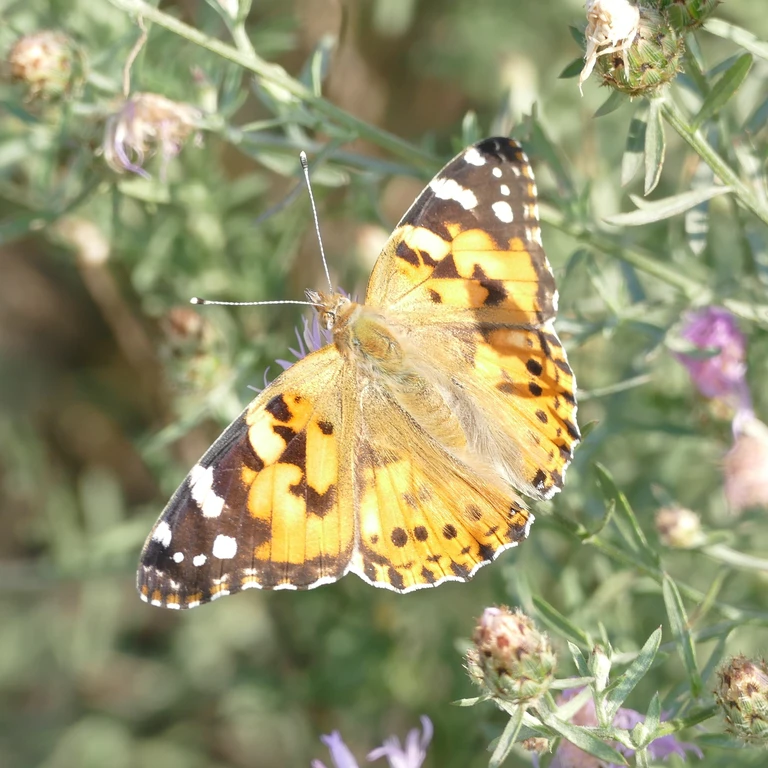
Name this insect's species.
Vanessa cardui
